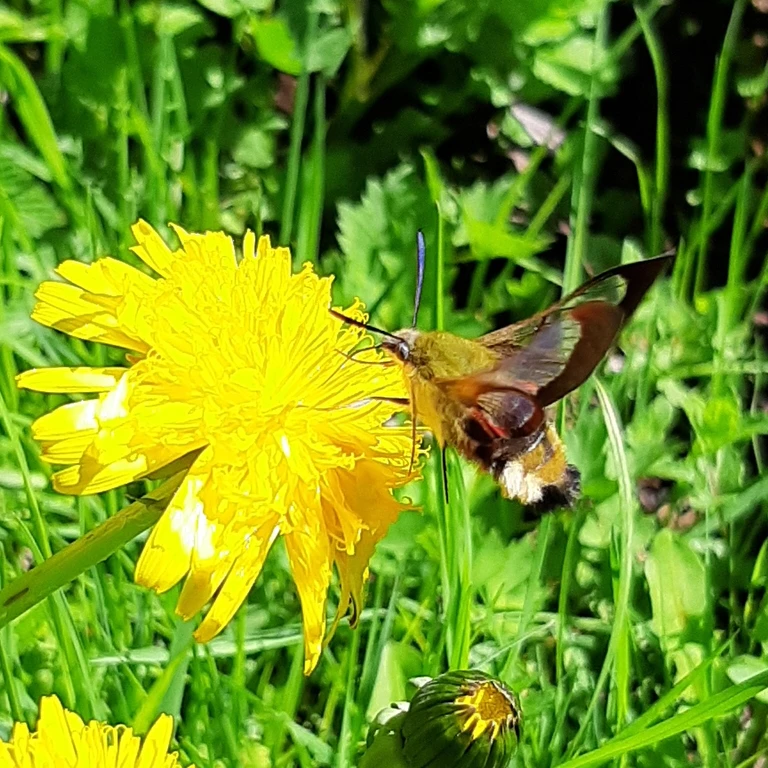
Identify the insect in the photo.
Hemaris fuciformis
